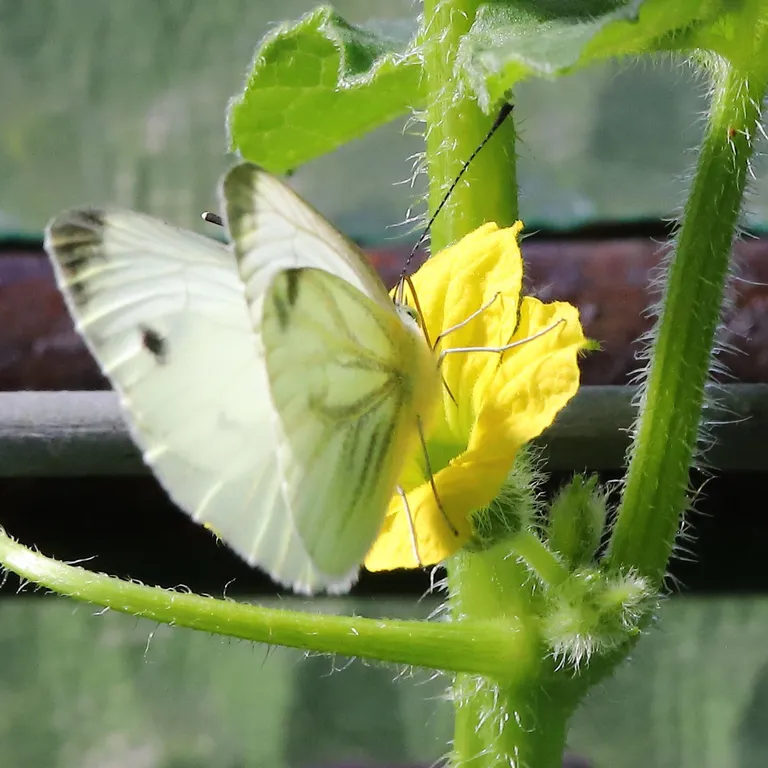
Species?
Pieris napi
